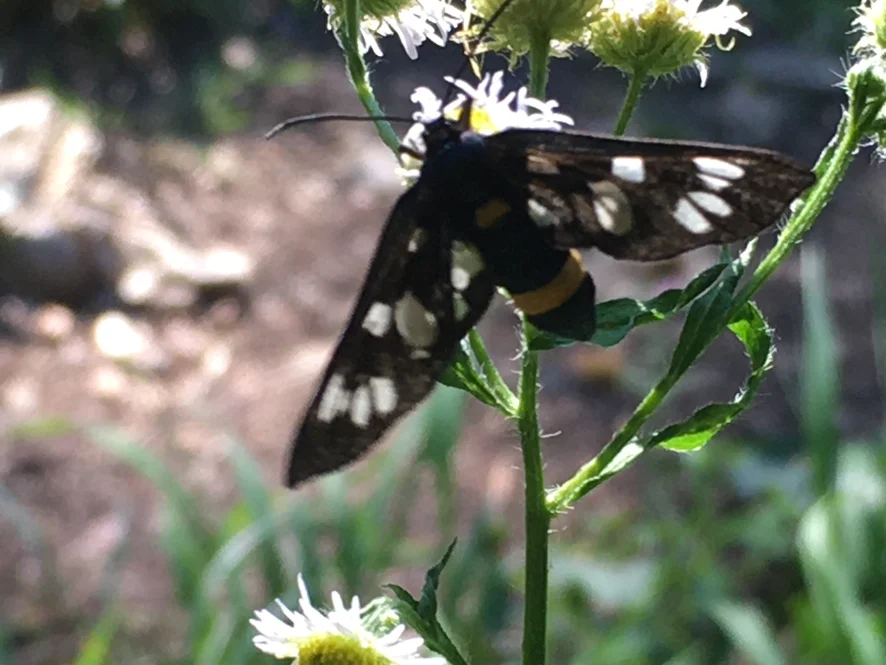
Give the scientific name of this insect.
Amata phegea
